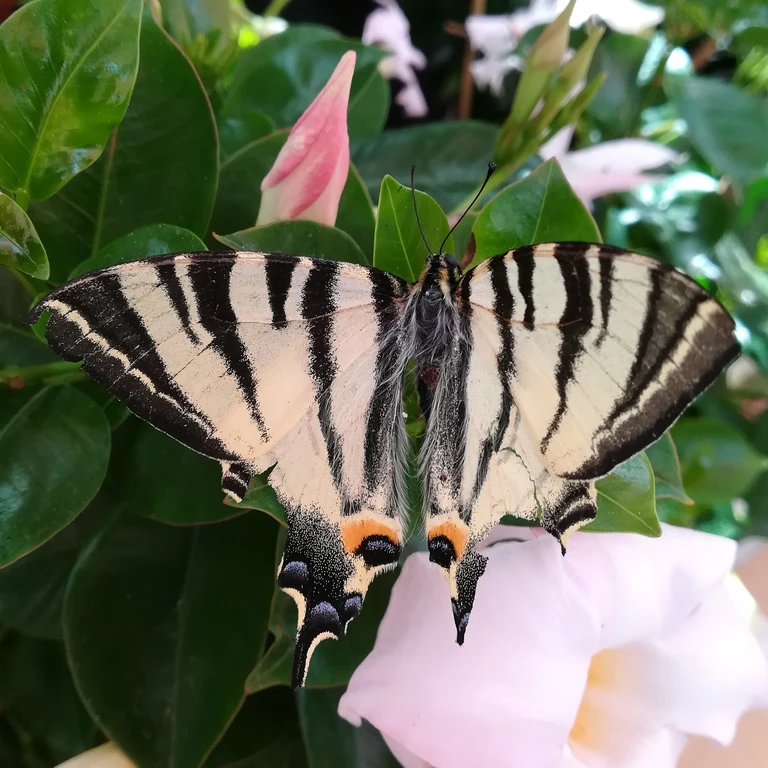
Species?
Iphiclides podalirius
